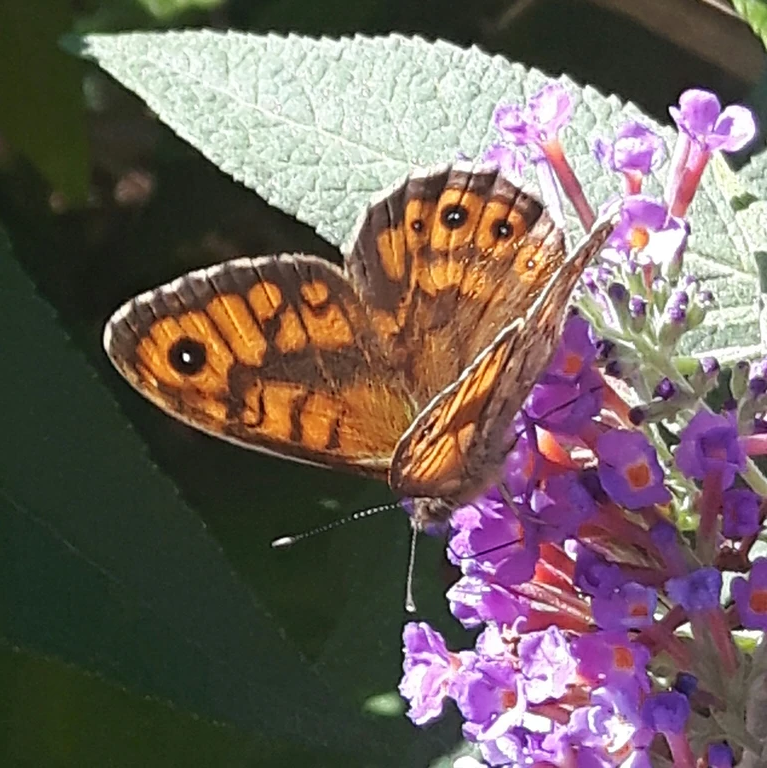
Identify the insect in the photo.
Lasiommata megera (also Pararge megera)
